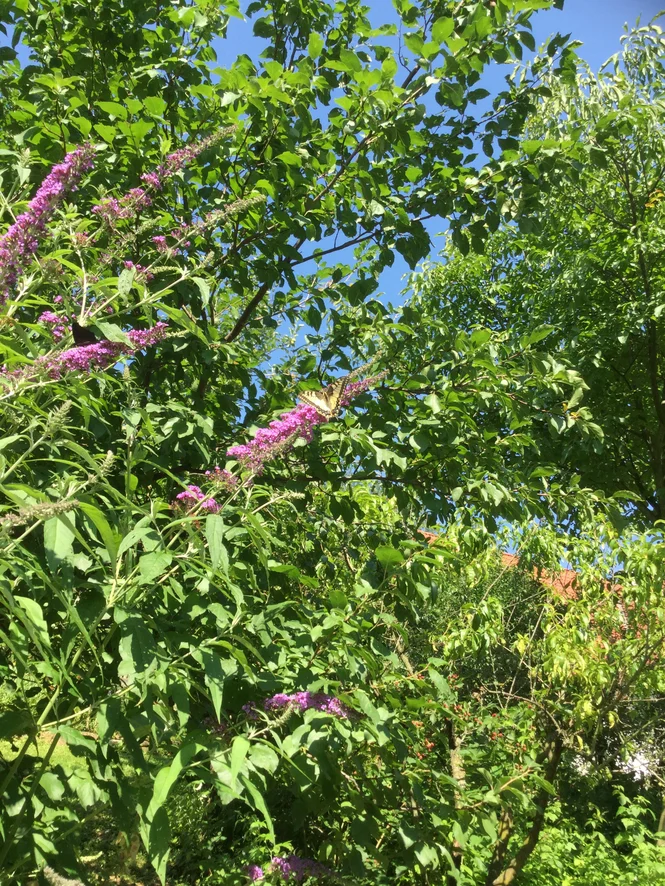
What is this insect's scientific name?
Papilio machaon
